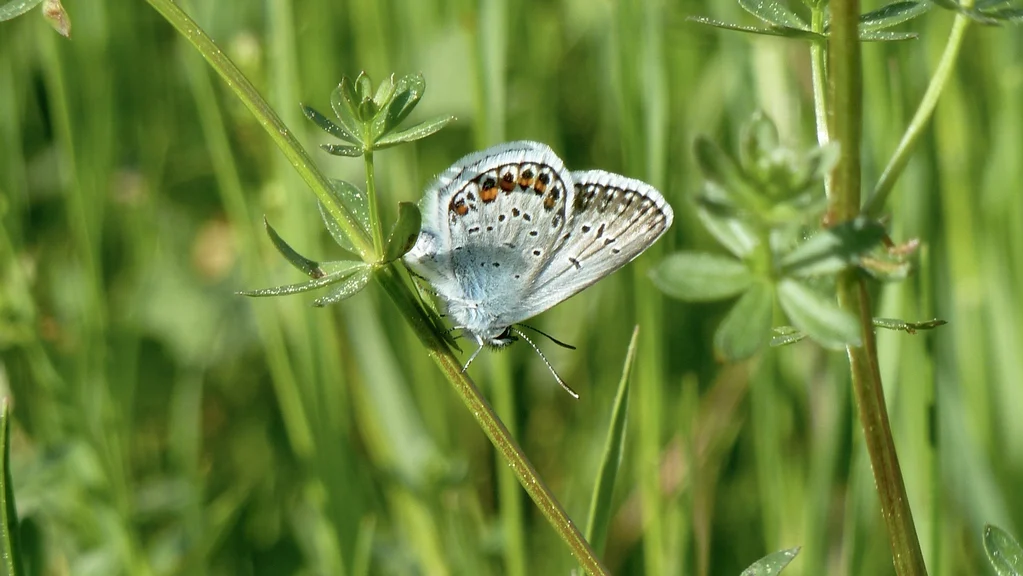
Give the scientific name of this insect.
Plebejus argus
